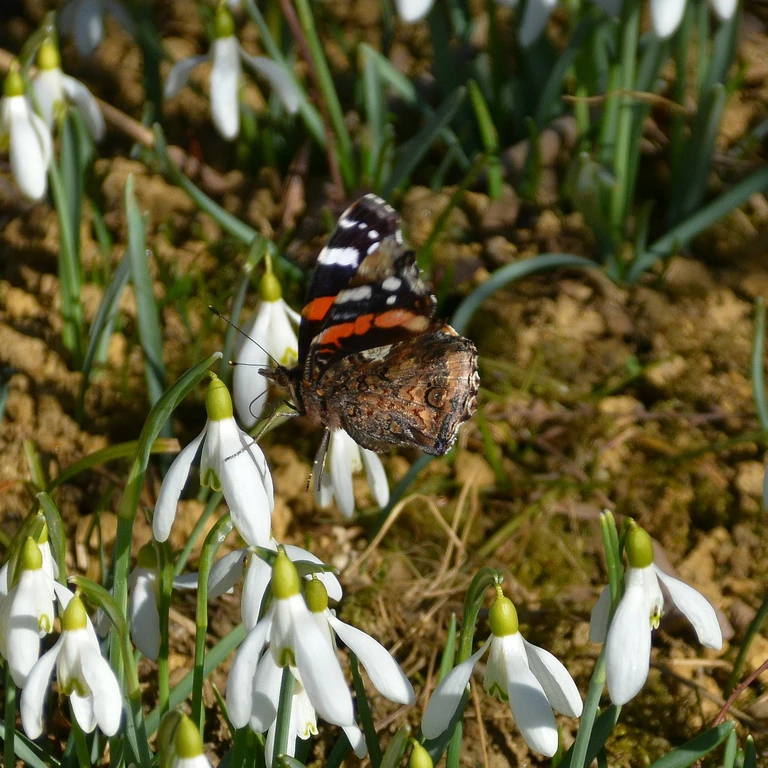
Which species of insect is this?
Vanessa atalanta
